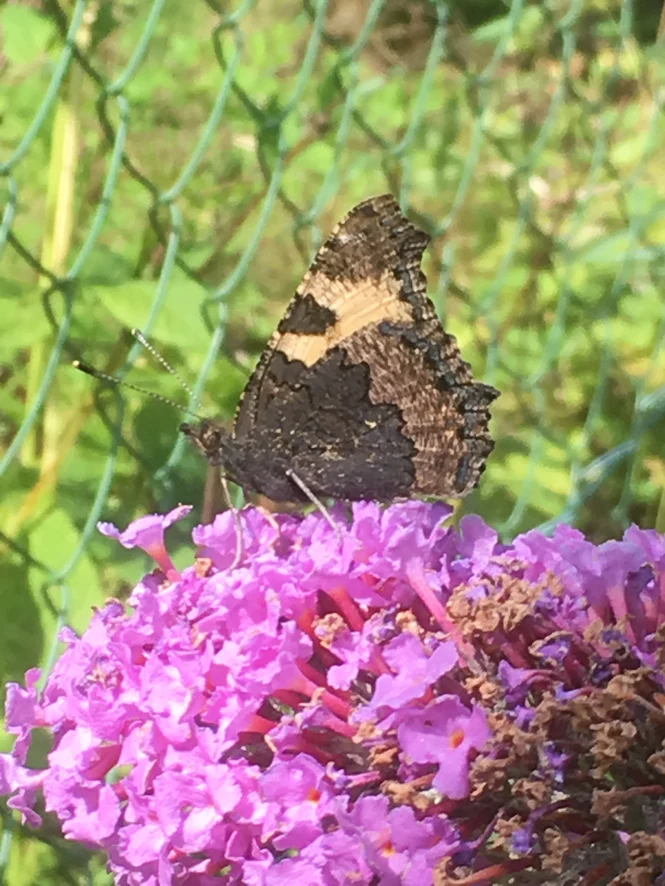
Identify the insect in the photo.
Aglais urticae
